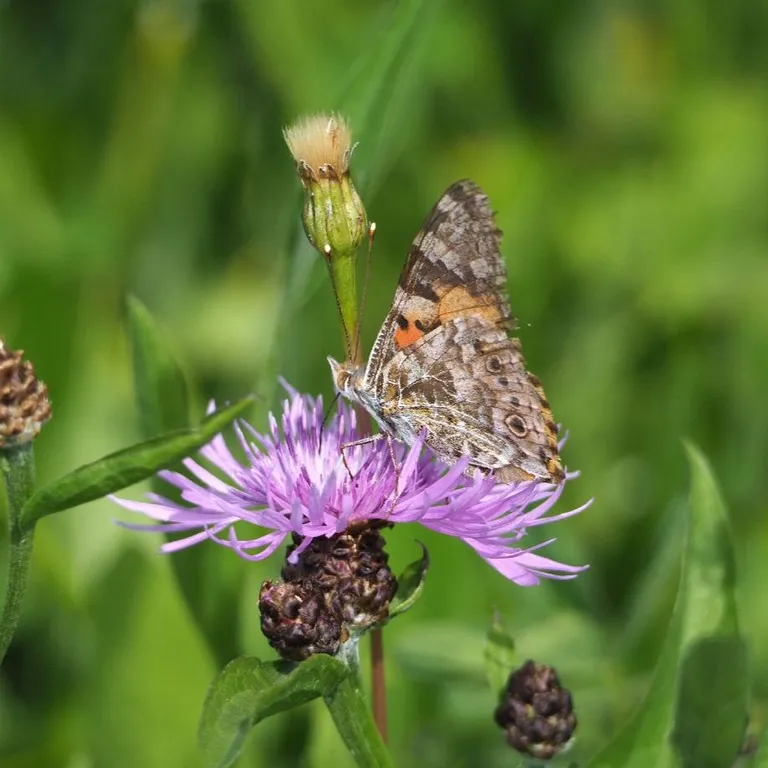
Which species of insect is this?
Vanessa cardui
